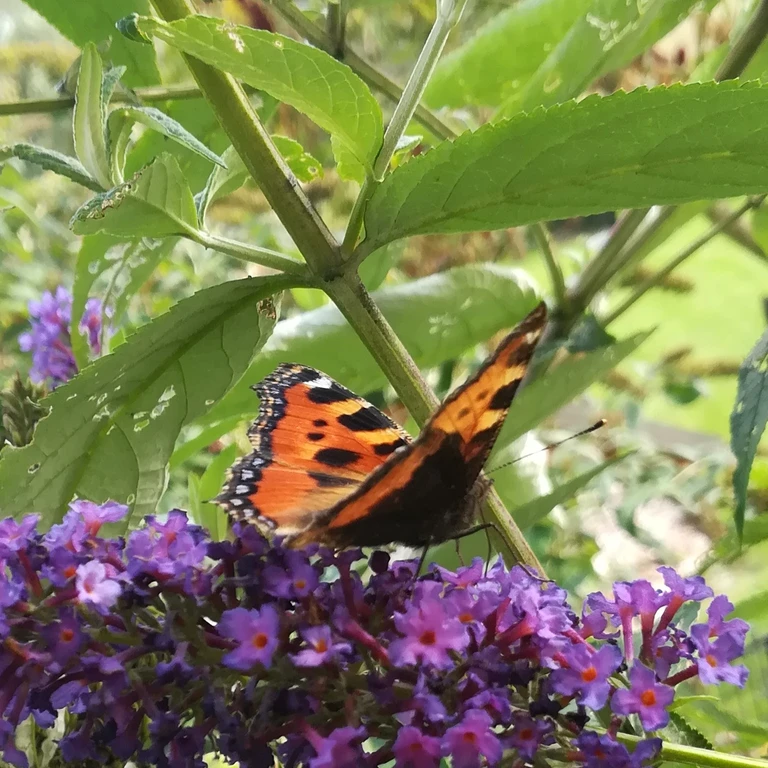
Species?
Aglais urticae
